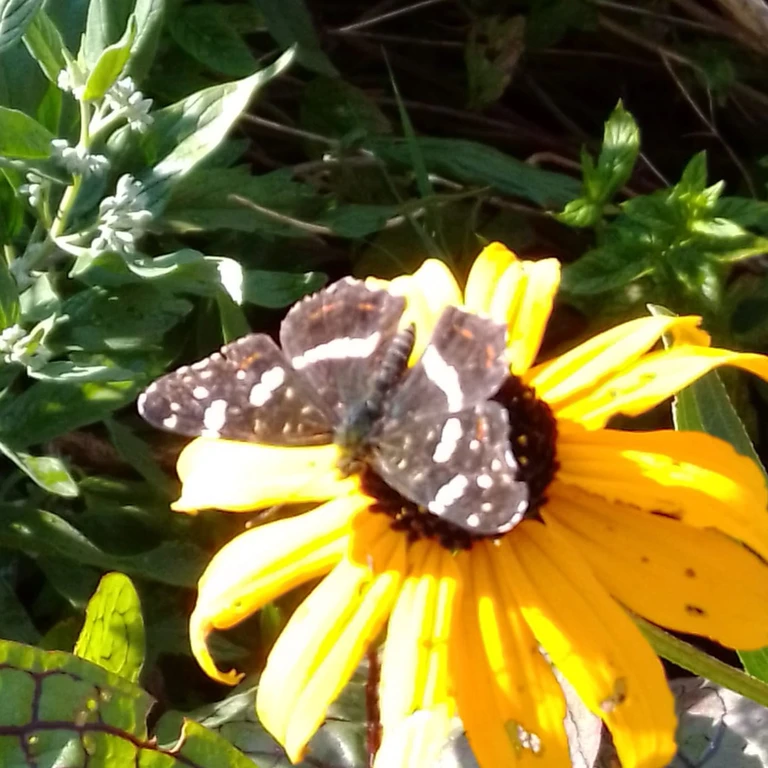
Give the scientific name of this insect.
Araschnia levana
